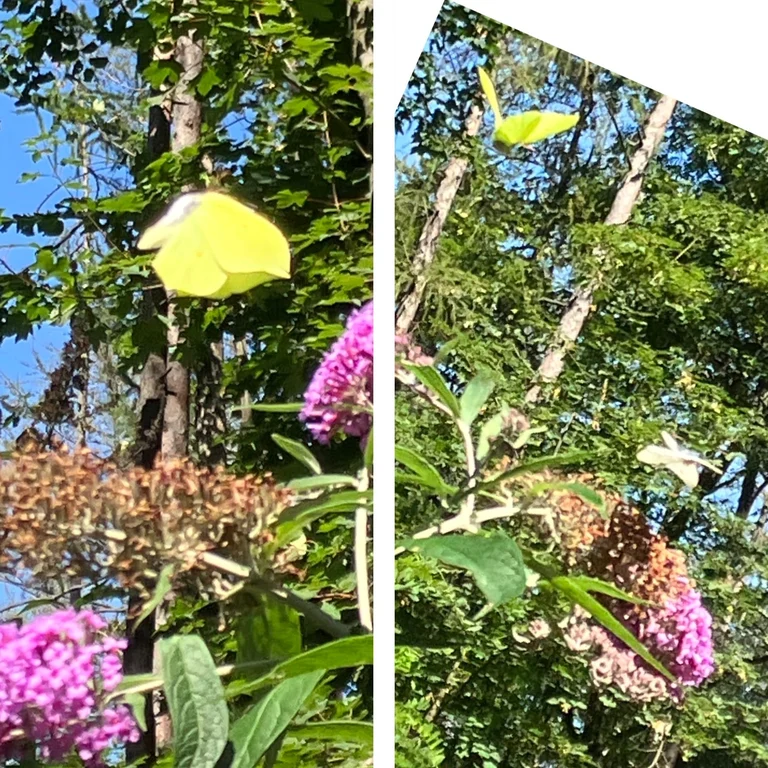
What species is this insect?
Gonepteryx rhamni
